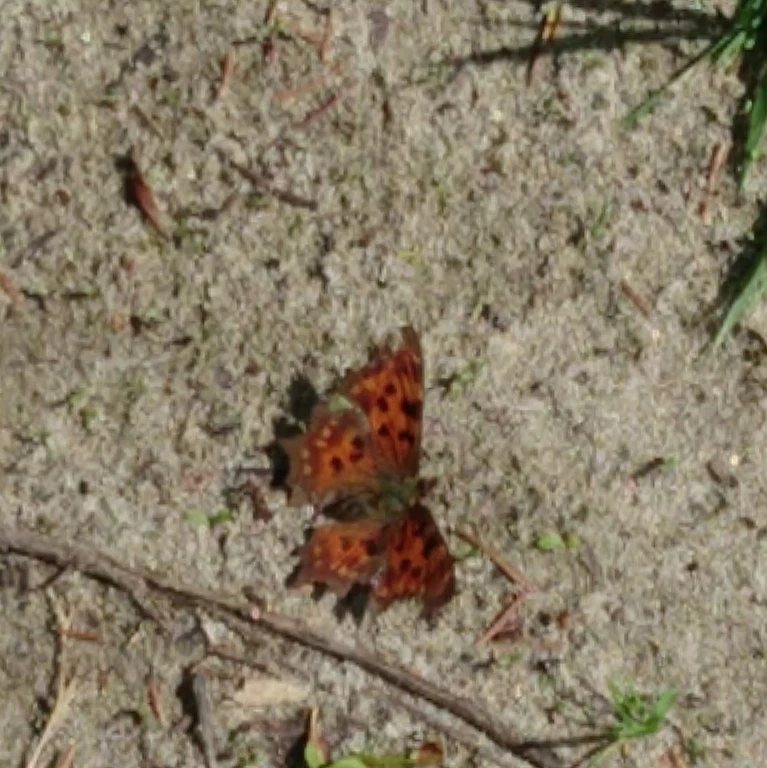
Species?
Polygonia c-album
